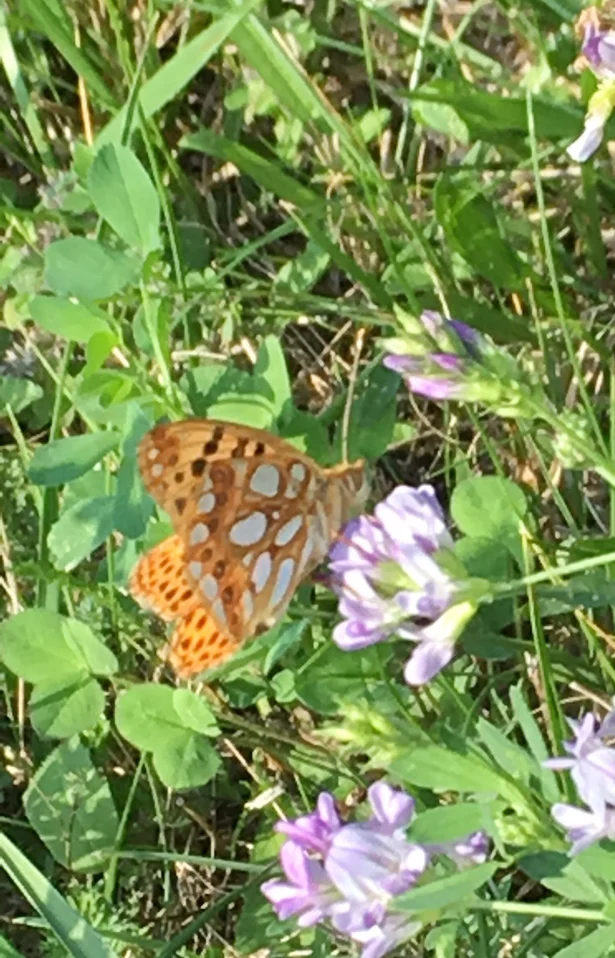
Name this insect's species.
Issoria lathonia
